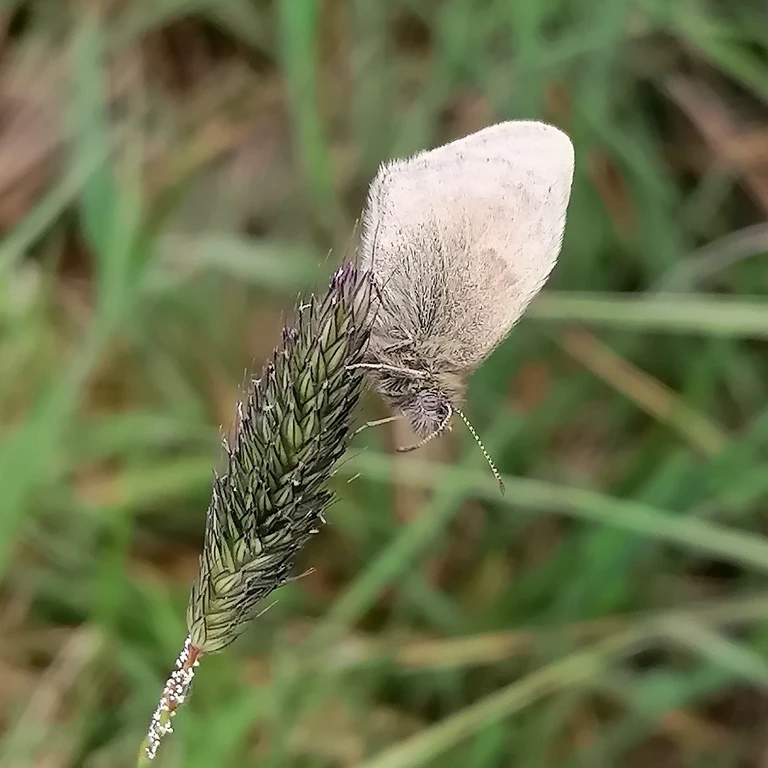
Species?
Coenonympha pamphilus
